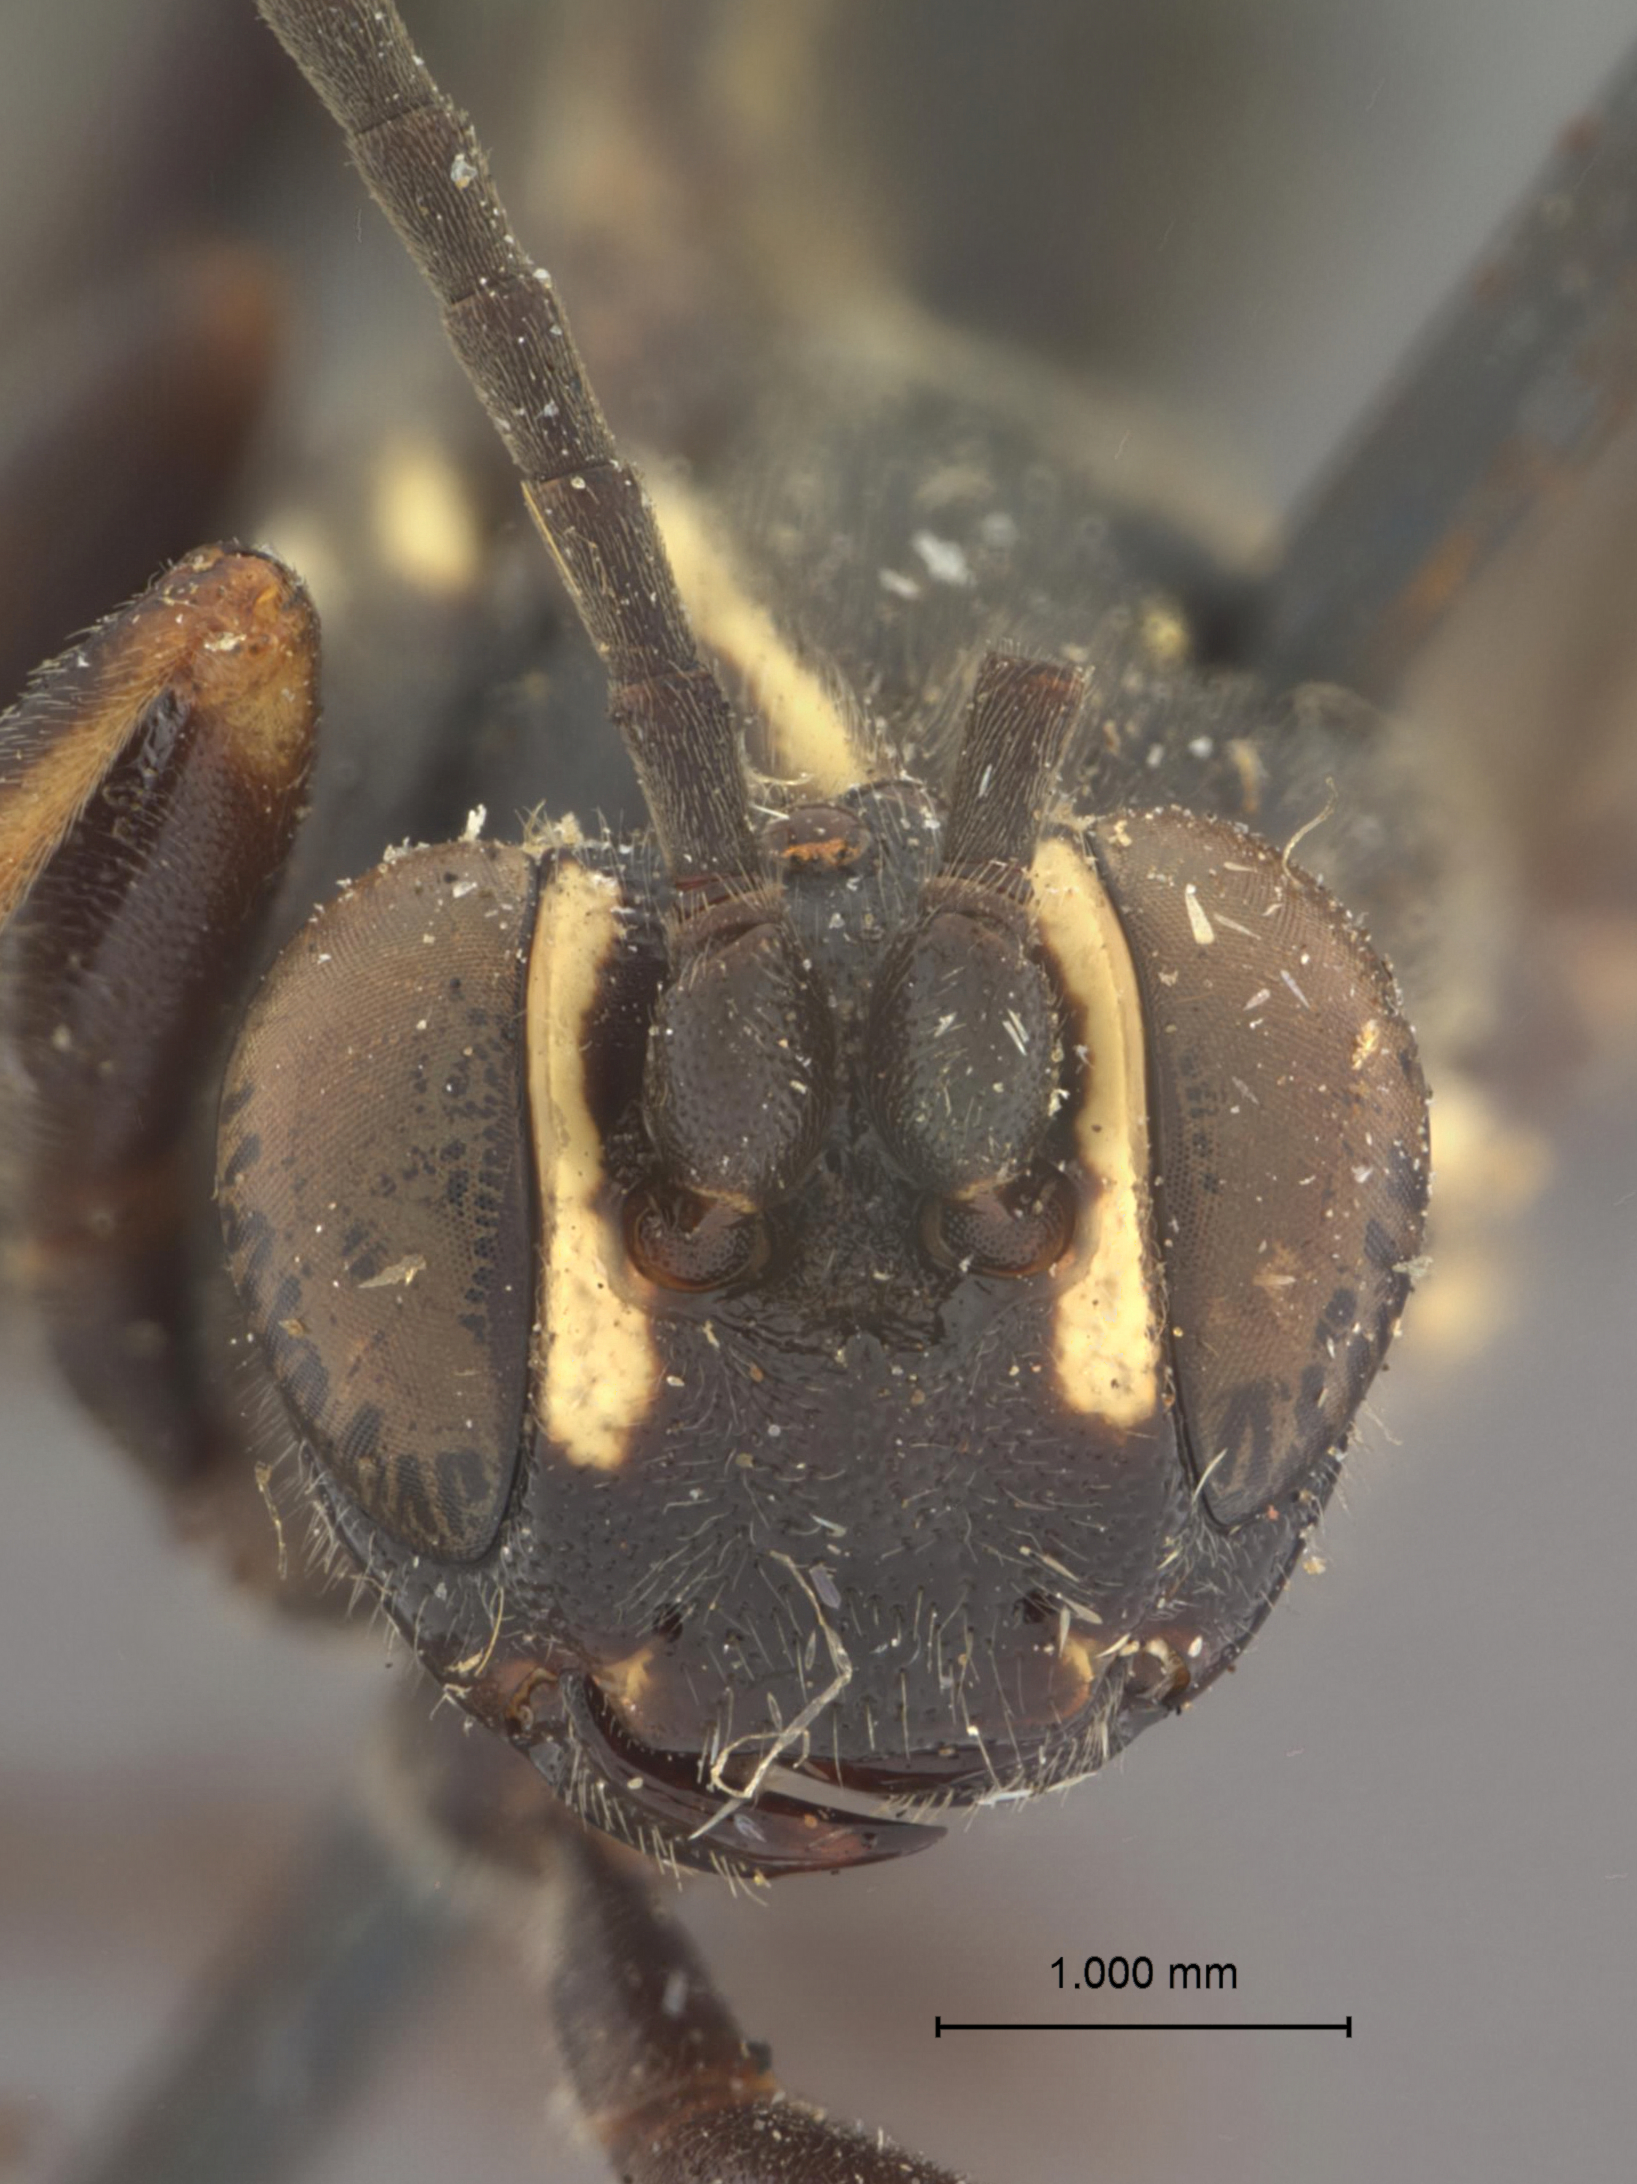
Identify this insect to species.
Amblyteles pequoitorum
